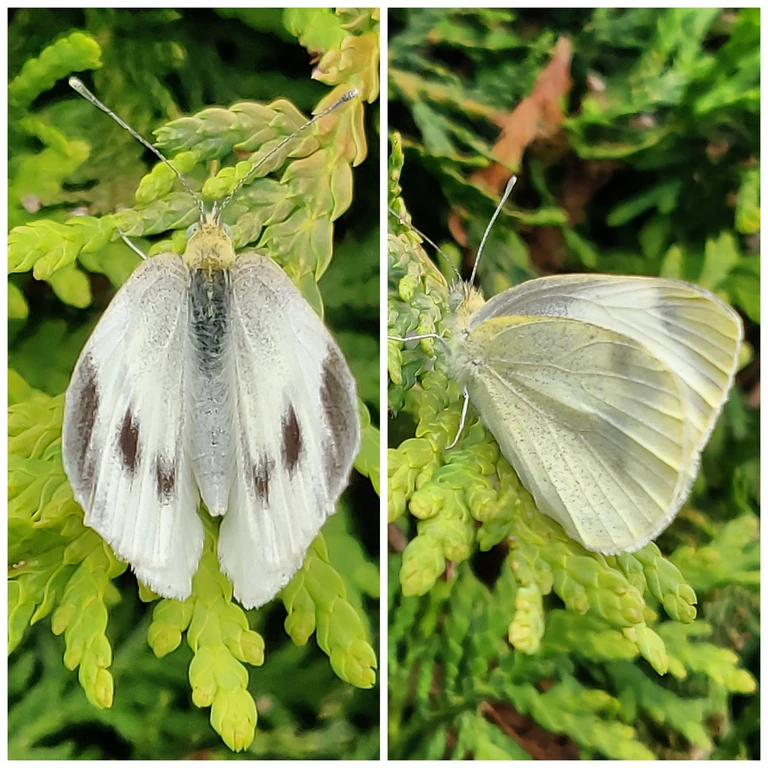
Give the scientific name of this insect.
Pieris mannii
